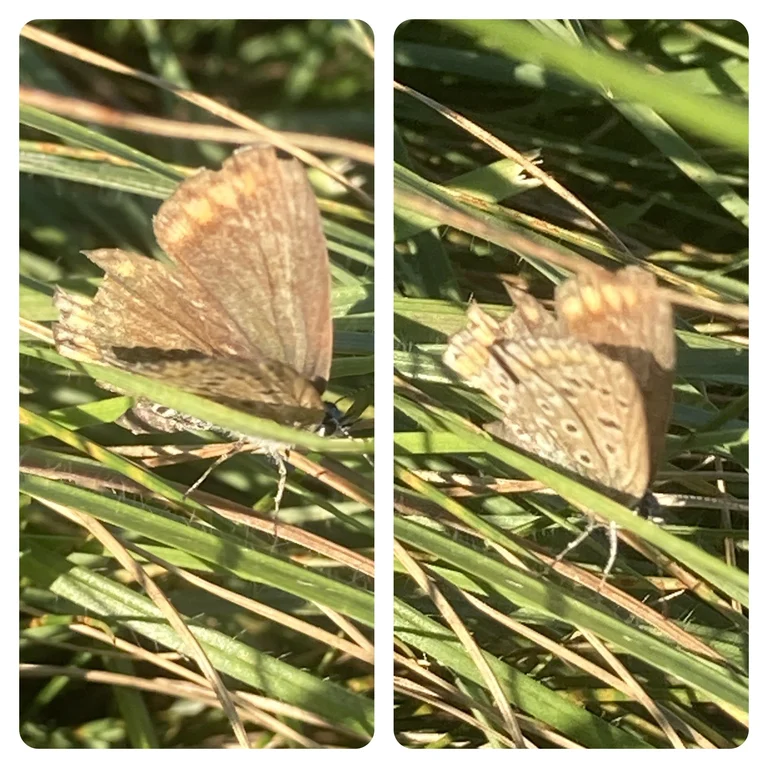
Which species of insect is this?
Polyommatus icarus
